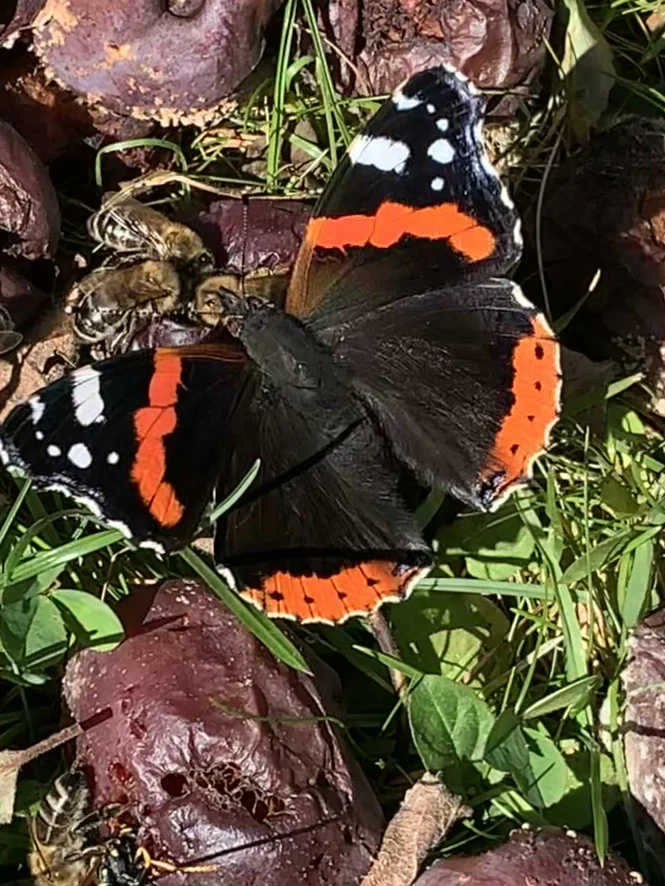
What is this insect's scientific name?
Vanessa atalanta
